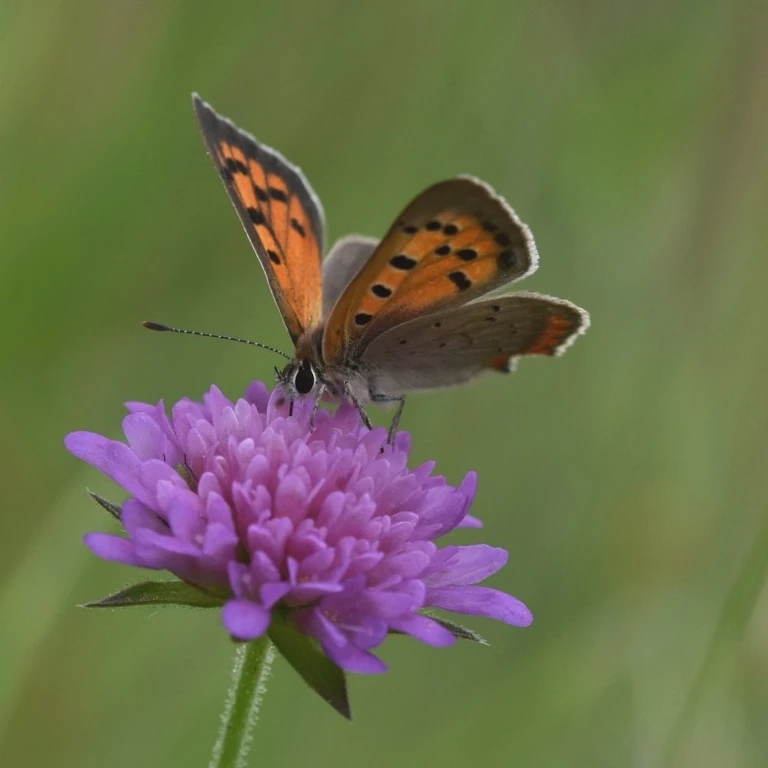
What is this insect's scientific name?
Lycaena phlaeas
